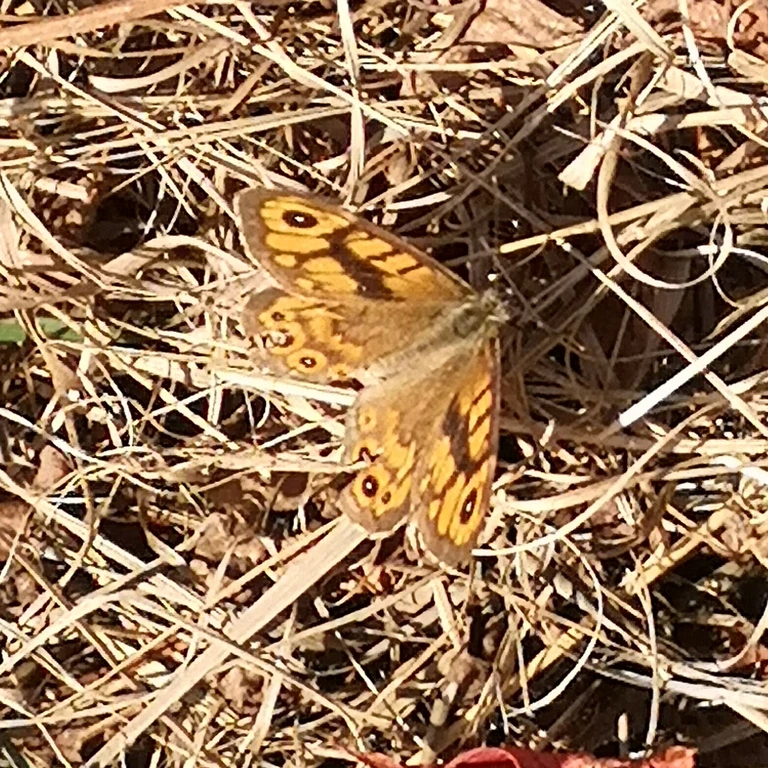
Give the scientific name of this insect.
Lasiommata megera (also Pararge megera)
